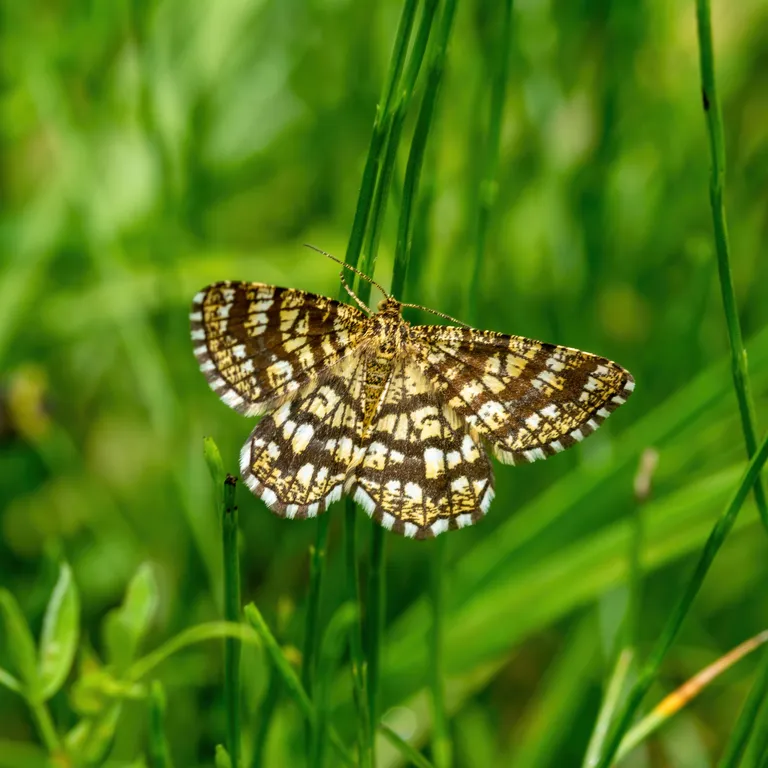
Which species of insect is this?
Chiasmia clathrata
